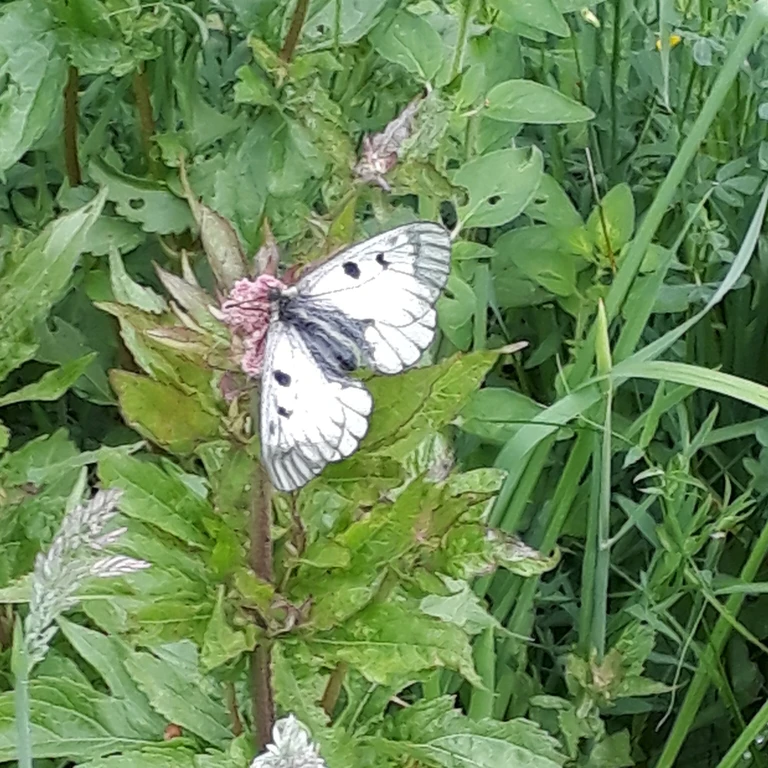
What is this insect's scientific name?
Parnassius mnemosyne
